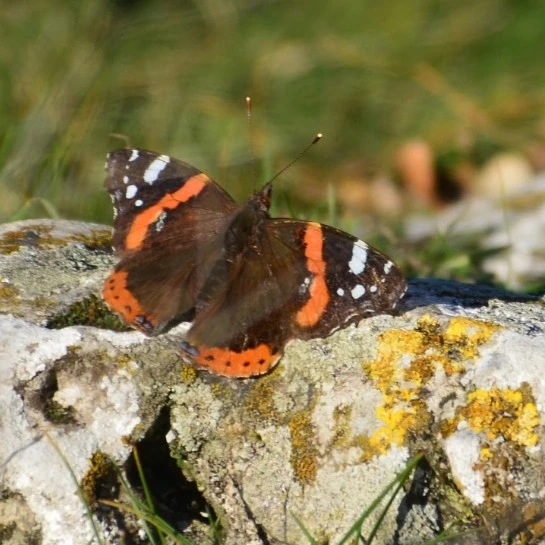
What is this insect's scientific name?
Vanessa atalanta
